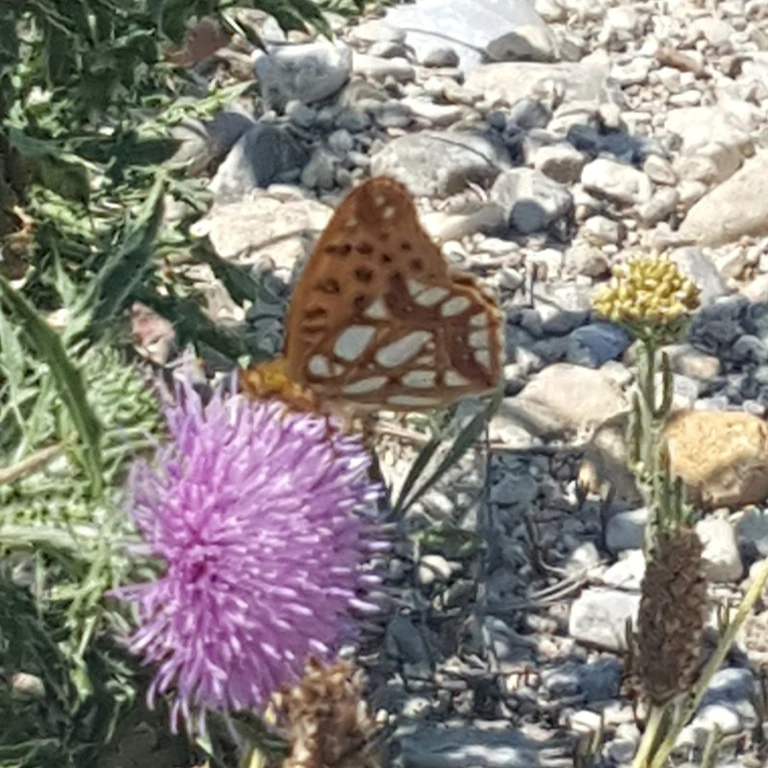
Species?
Issoria lathonia
